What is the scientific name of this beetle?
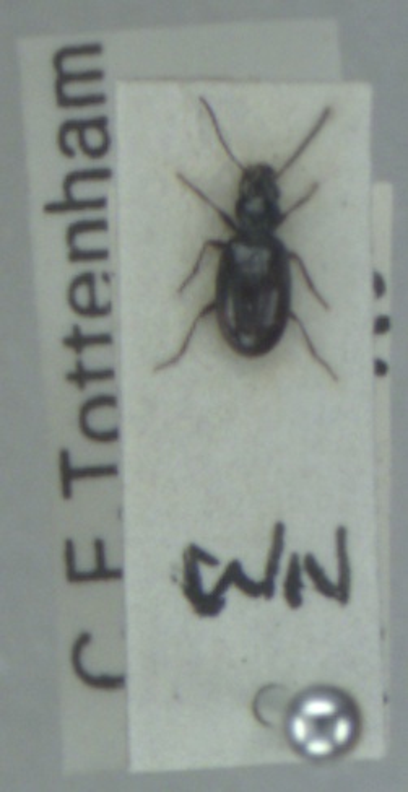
Bembidion doris
